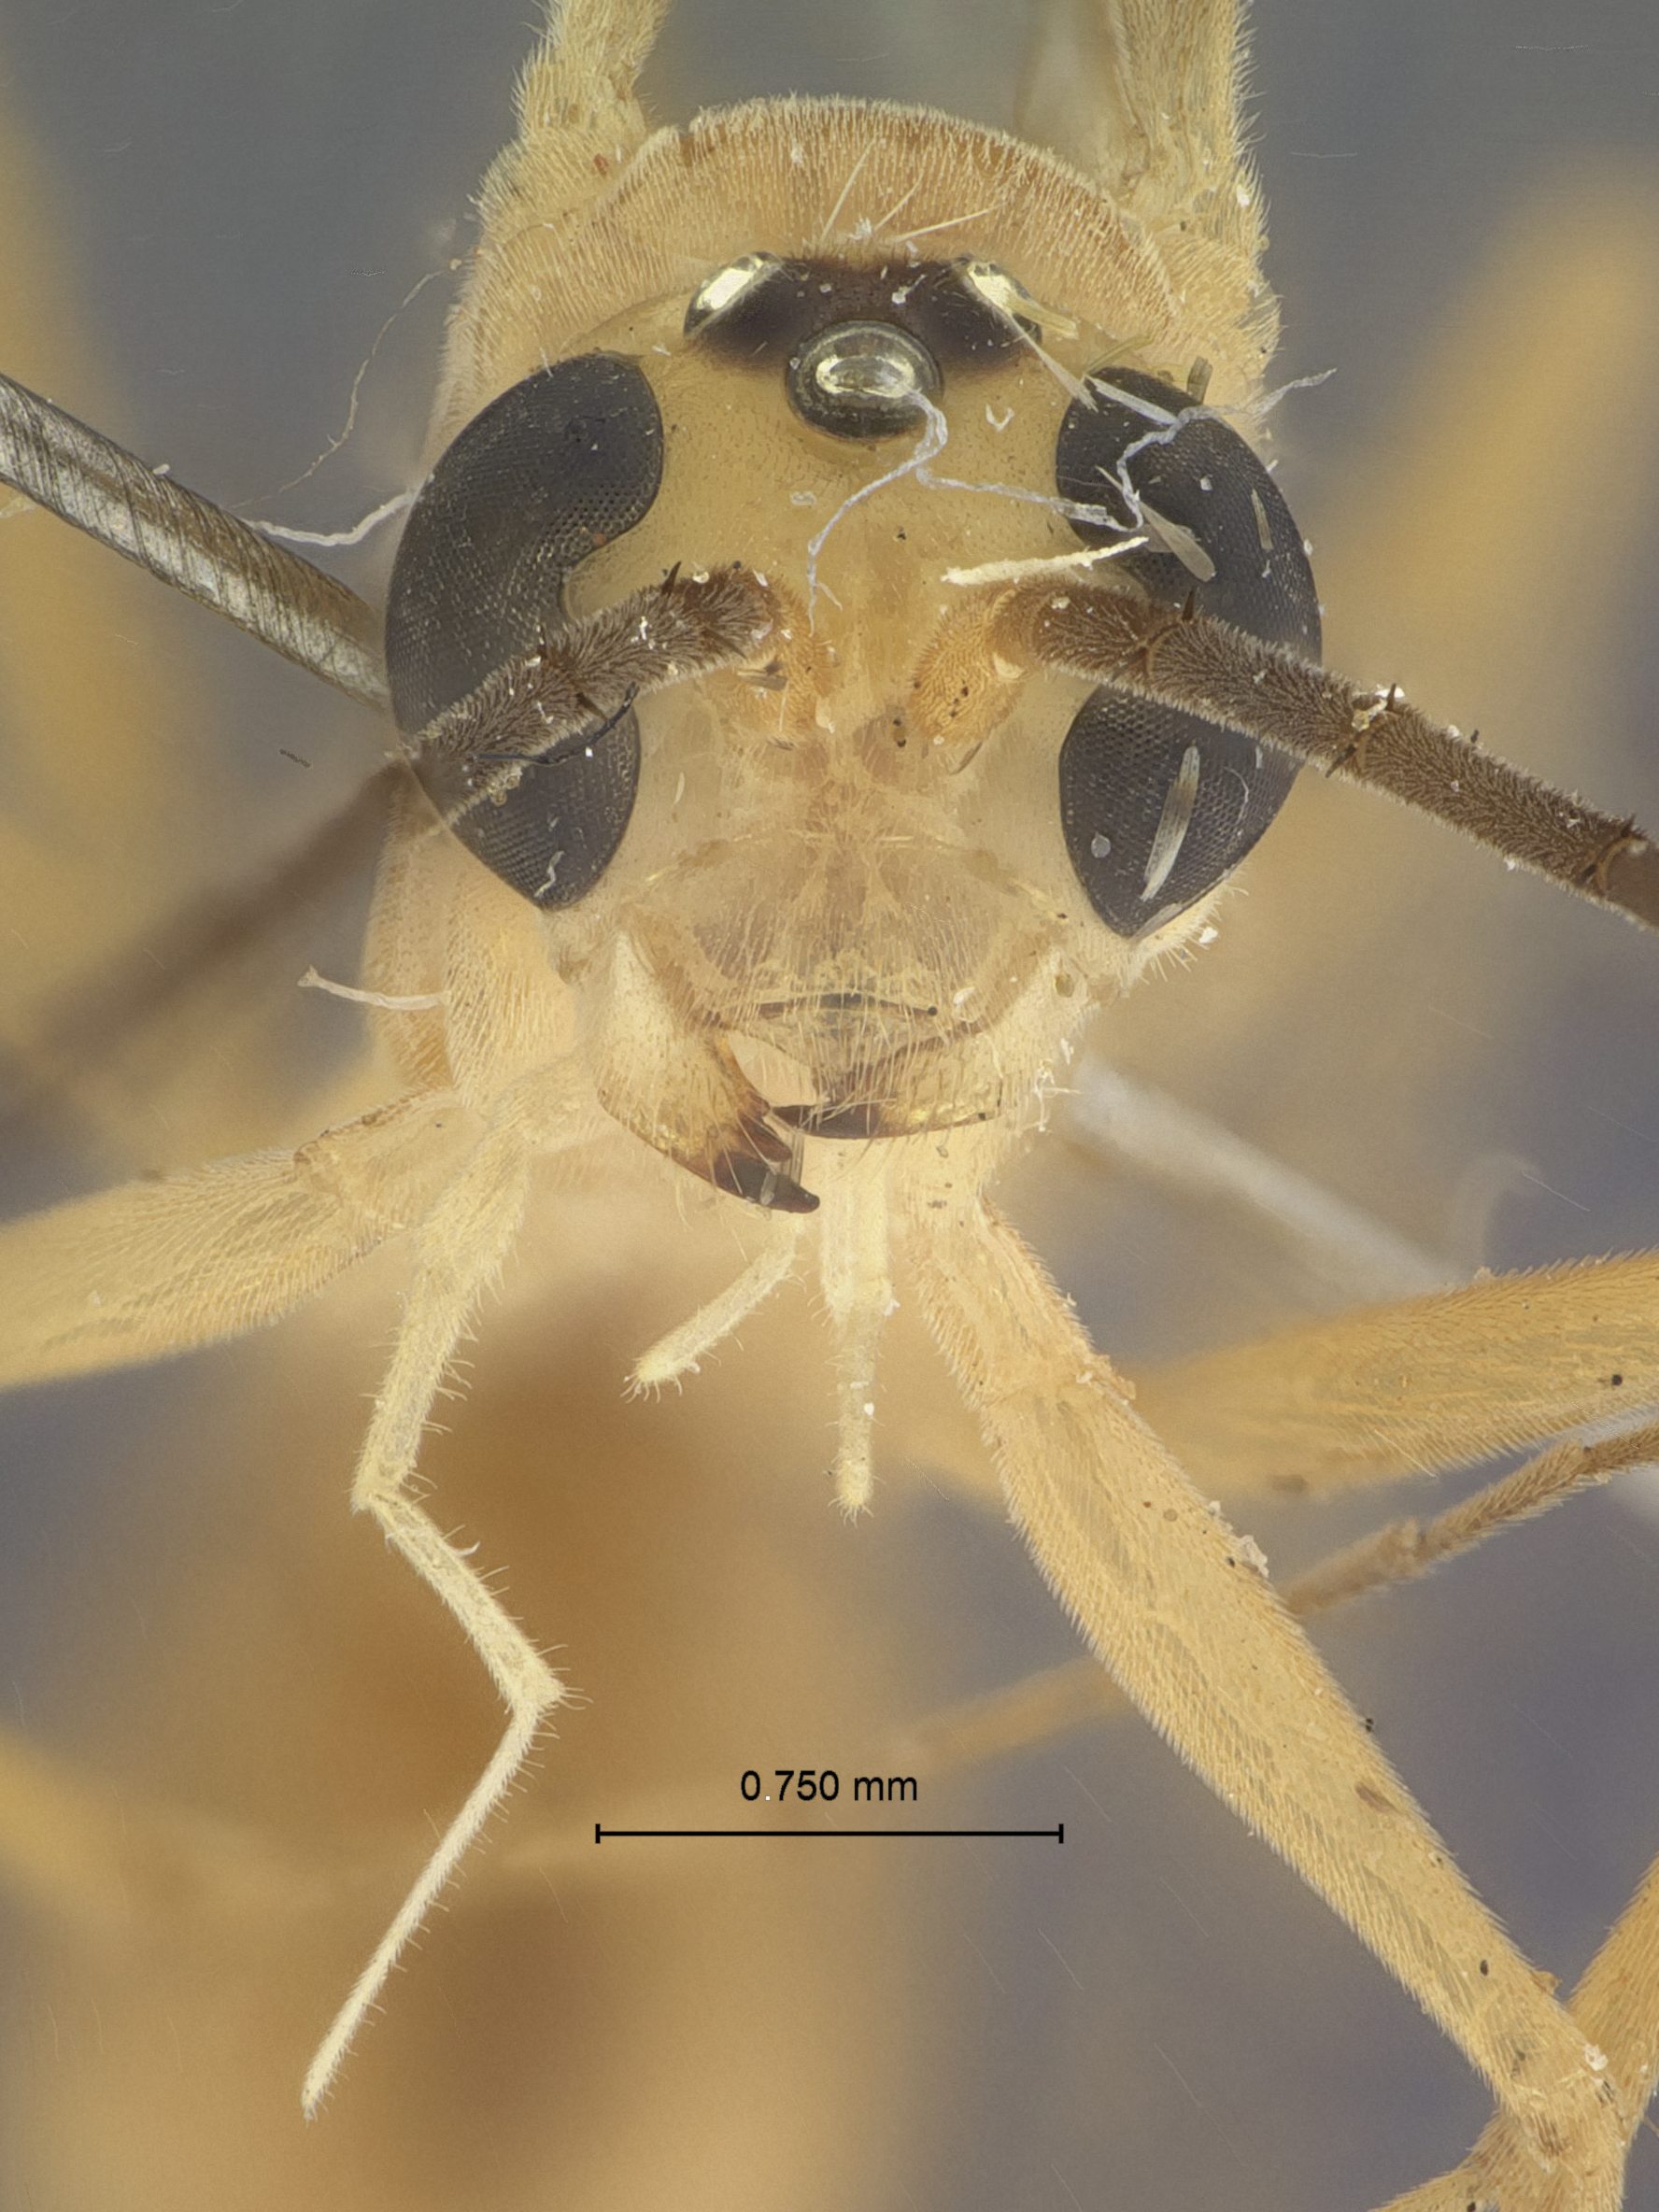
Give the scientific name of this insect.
Paniscomima darlingi
